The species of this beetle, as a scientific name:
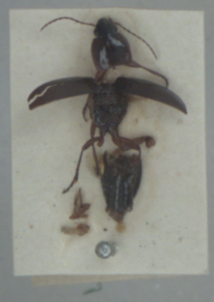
Calathus melanocephalus
